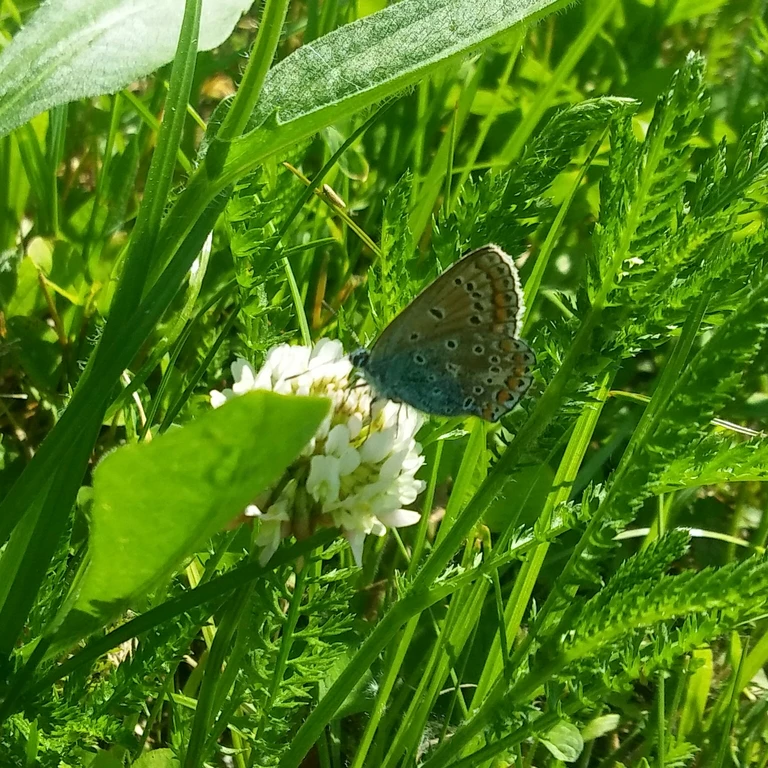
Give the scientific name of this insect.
Polyommatus icarus
